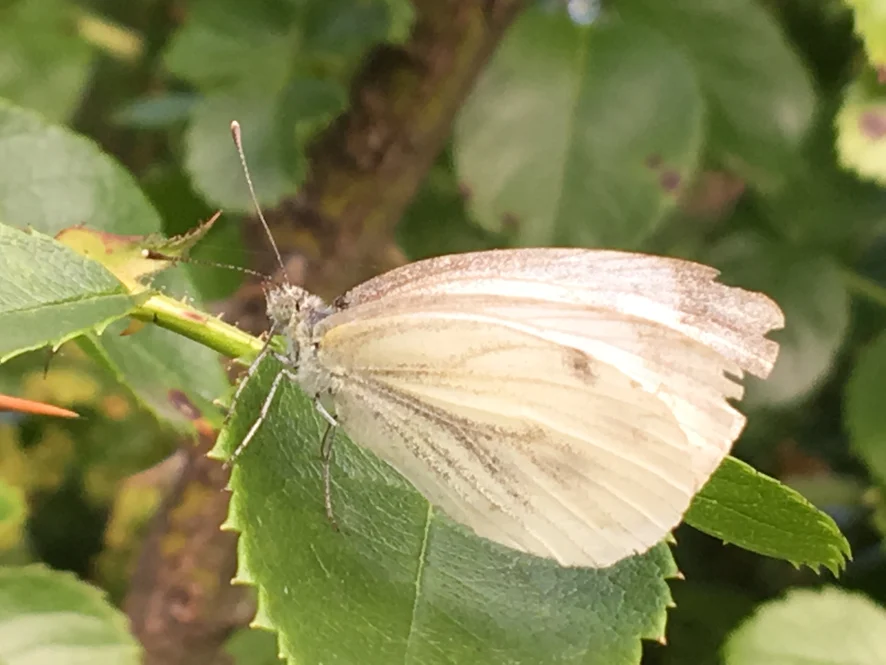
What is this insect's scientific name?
Pieris napi
